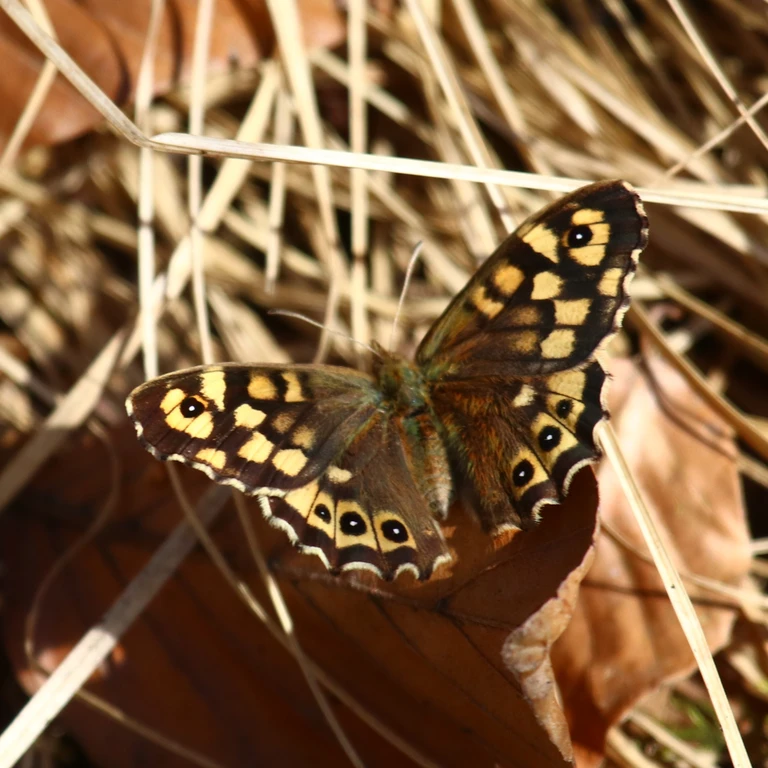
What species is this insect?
Pararge aegeria
